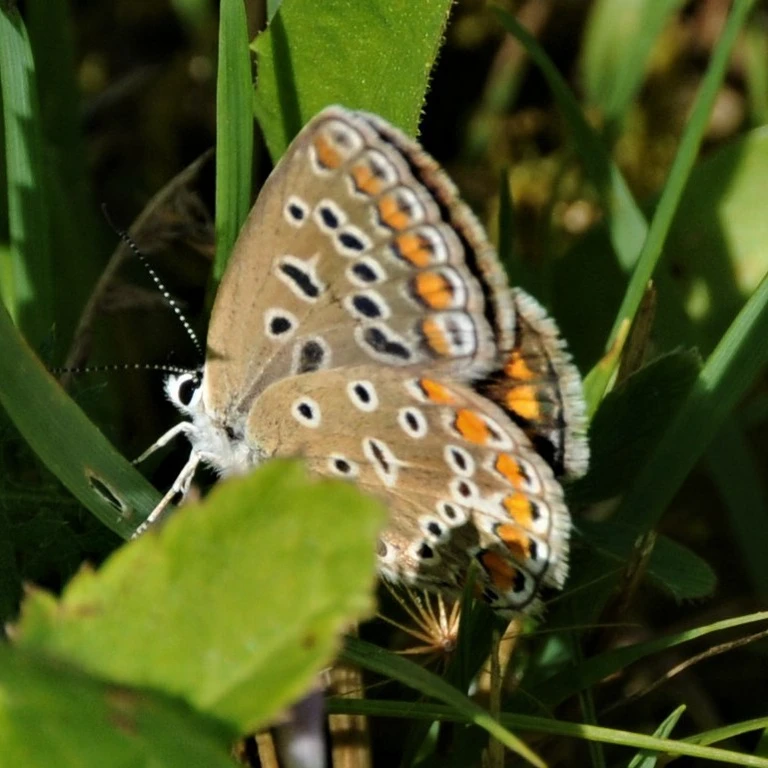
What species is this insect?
Polyommatus icarus
